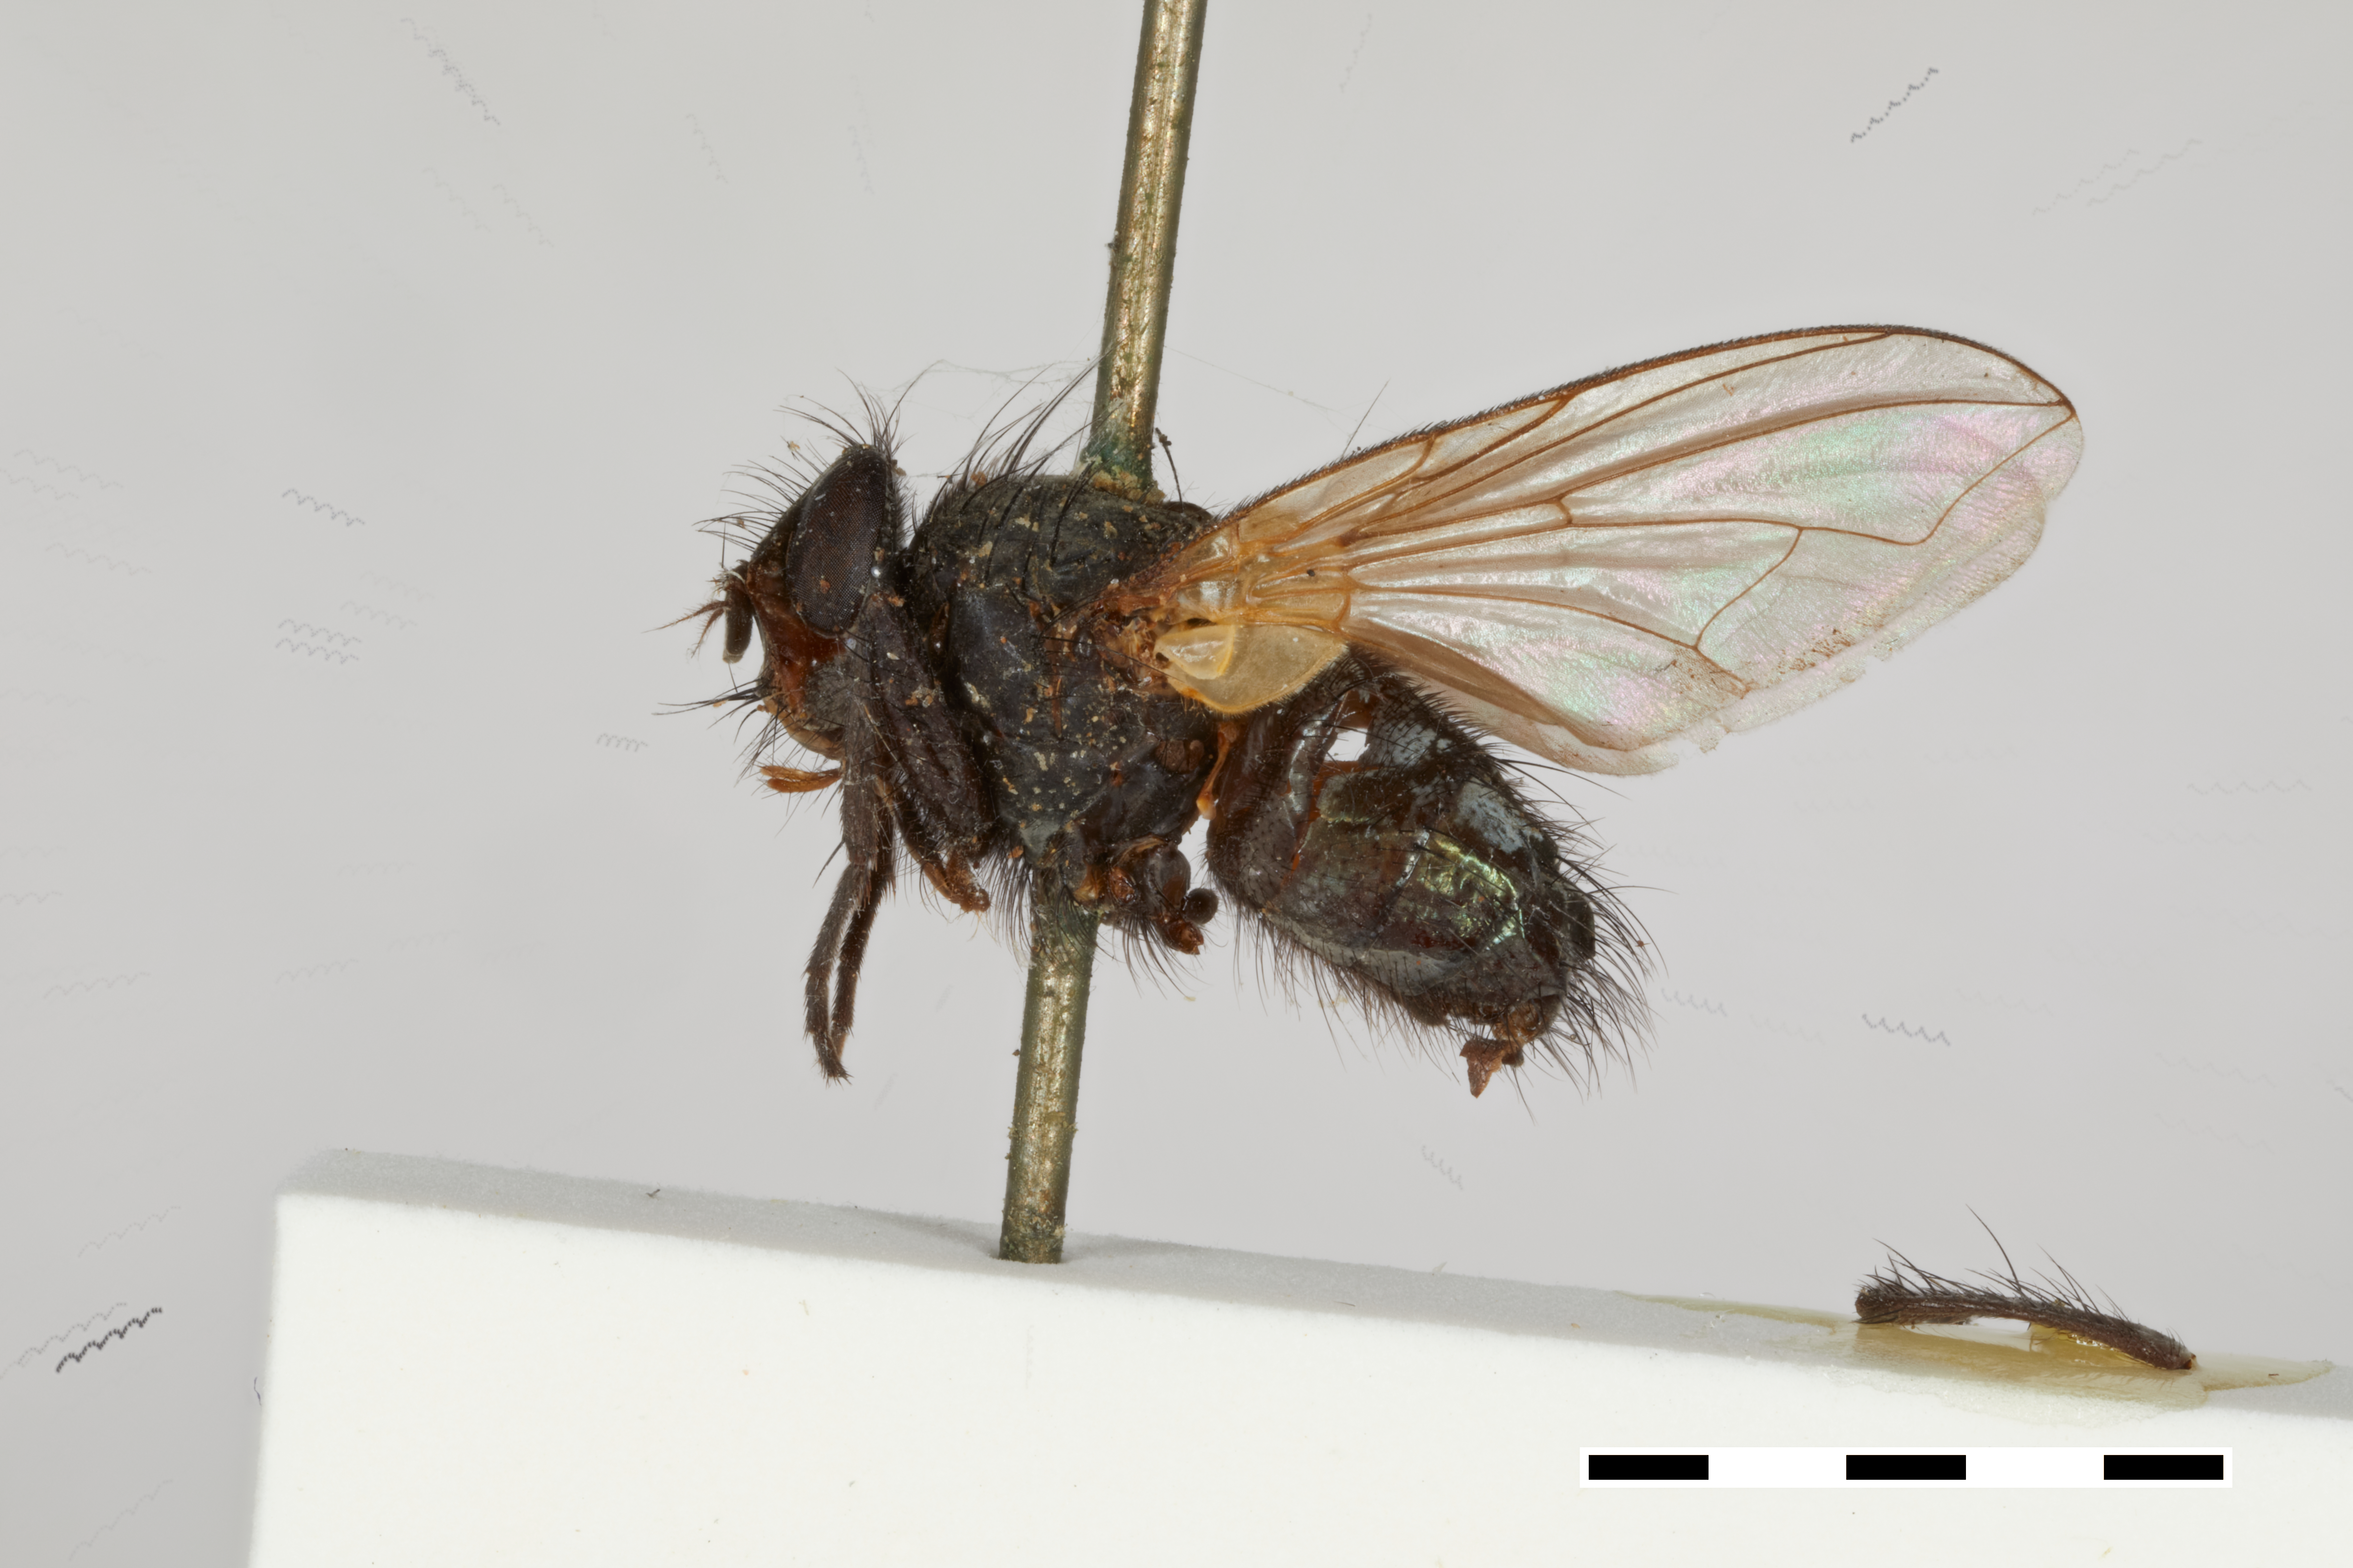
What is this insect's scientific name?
Melinda hokkaidensis
